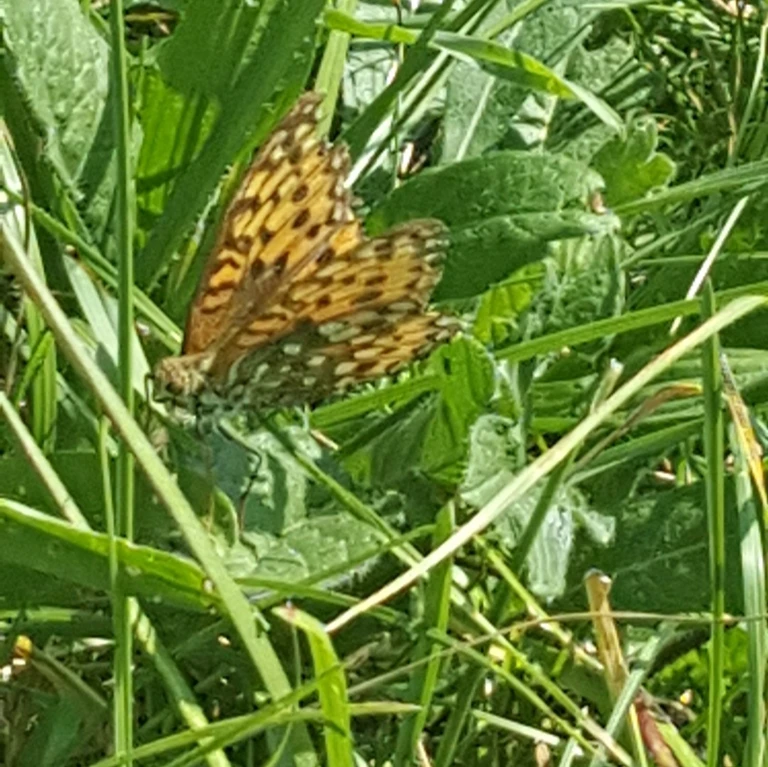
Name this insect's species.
Speyeria aglaja
